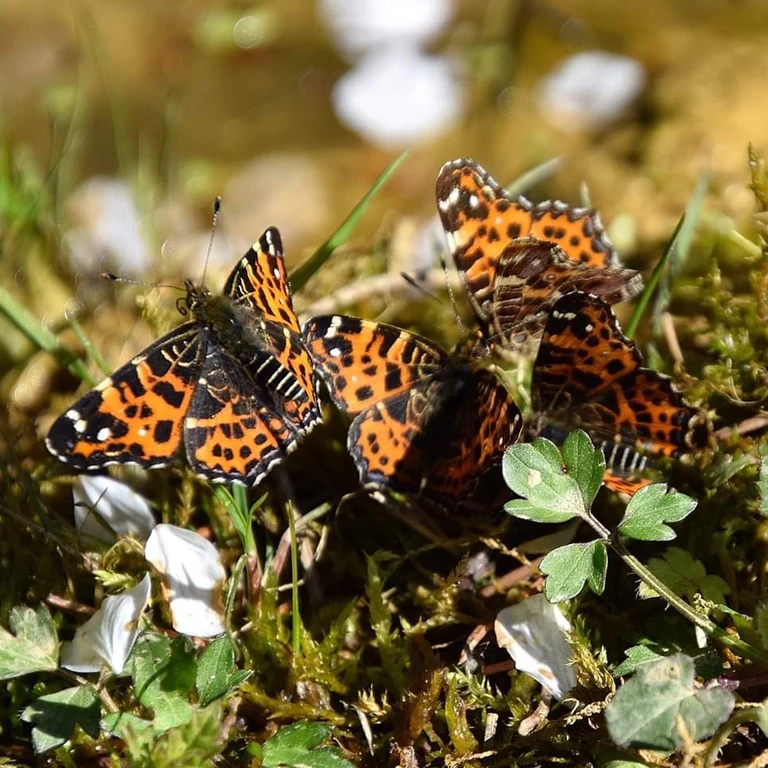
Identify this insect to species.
Araschnia levana
